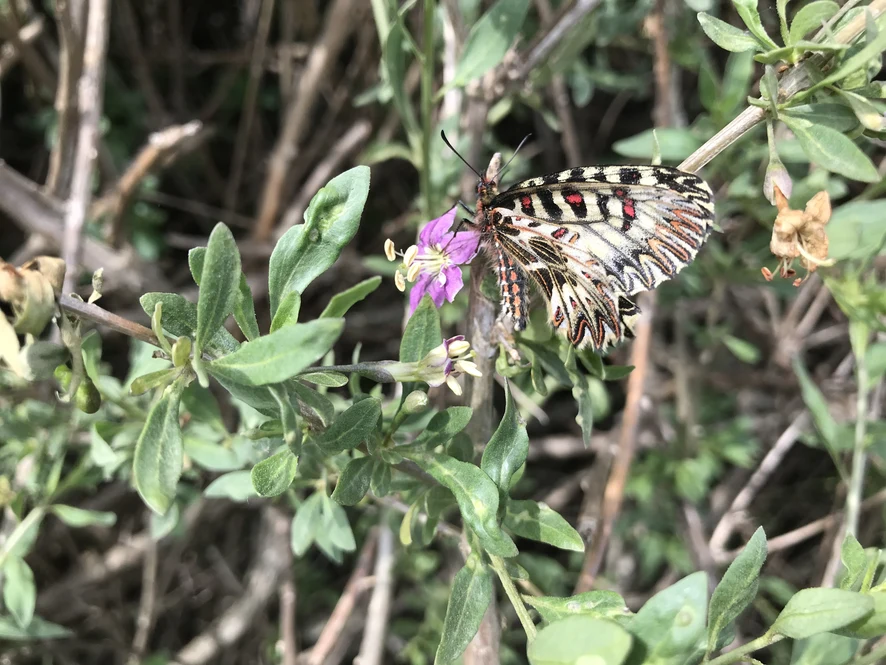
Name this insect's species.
Zerynthia polyxena
